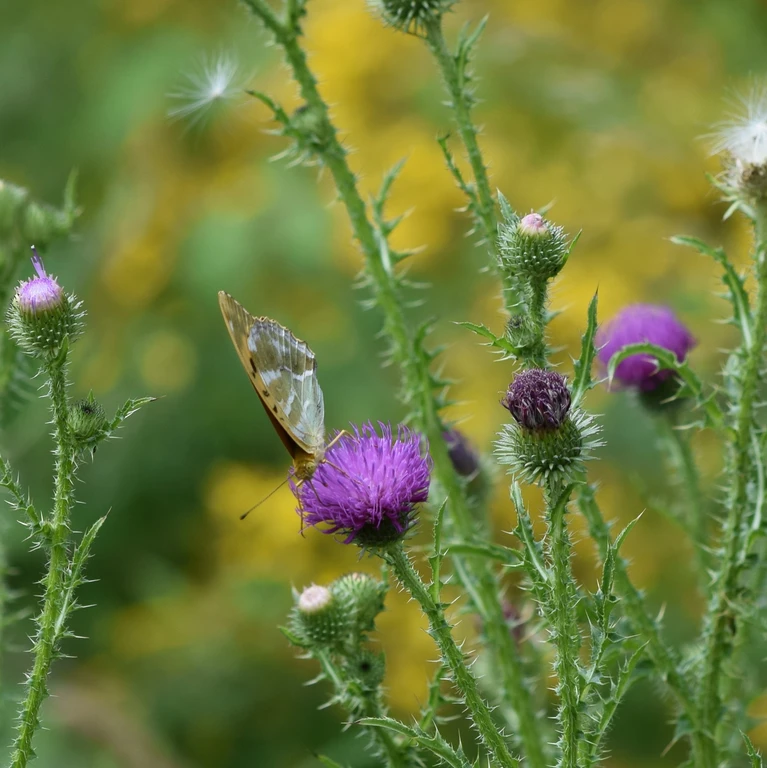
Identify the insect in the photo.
Argynnis paphia
